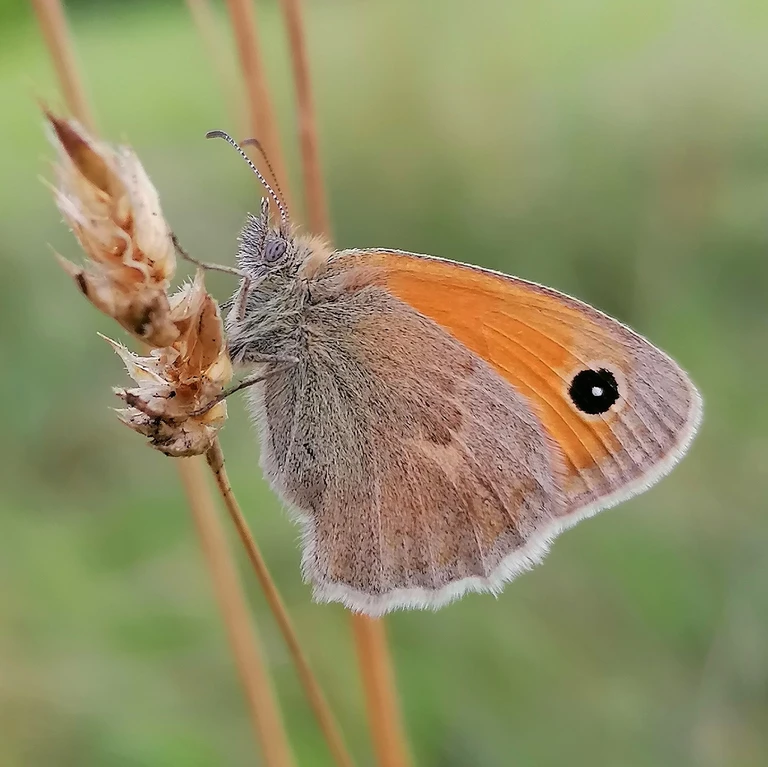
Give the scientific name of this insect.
Coenonympha pamphilus
